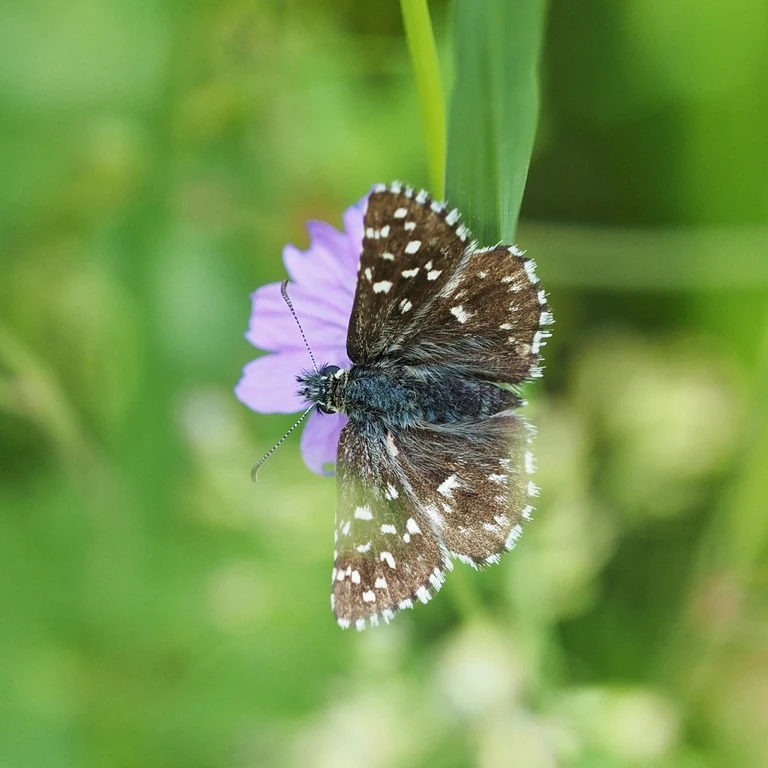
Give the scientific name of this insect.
Pyrgus malvae
